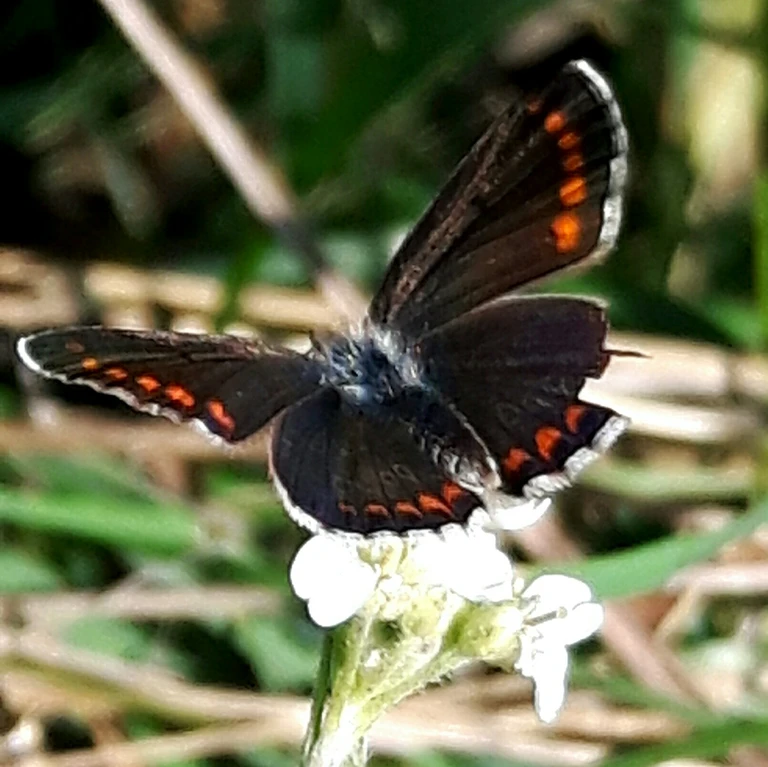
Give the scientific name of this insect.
Aricia agestis/artaxerxes
